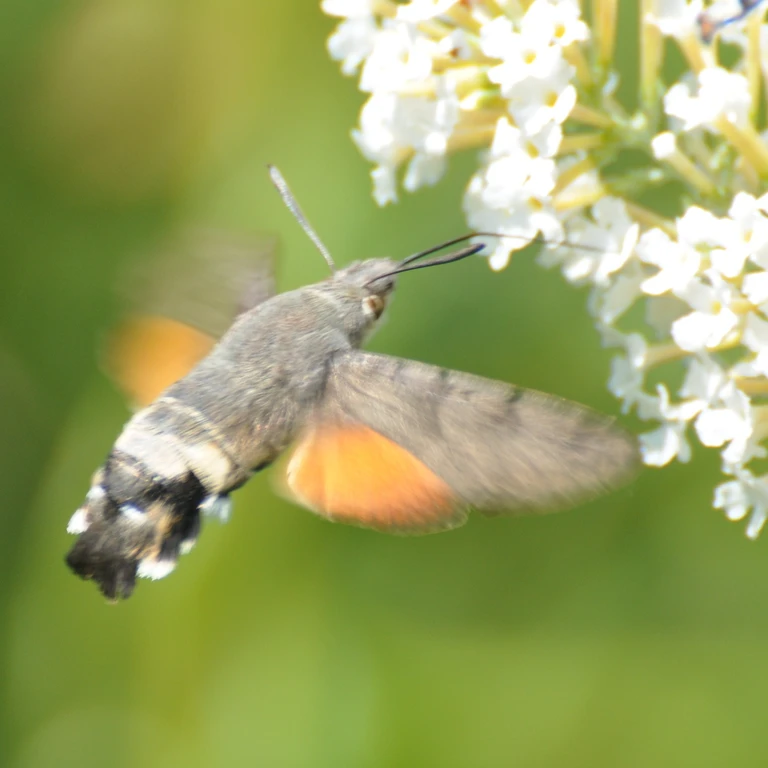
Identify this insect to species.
Macroglossum stellatarum
